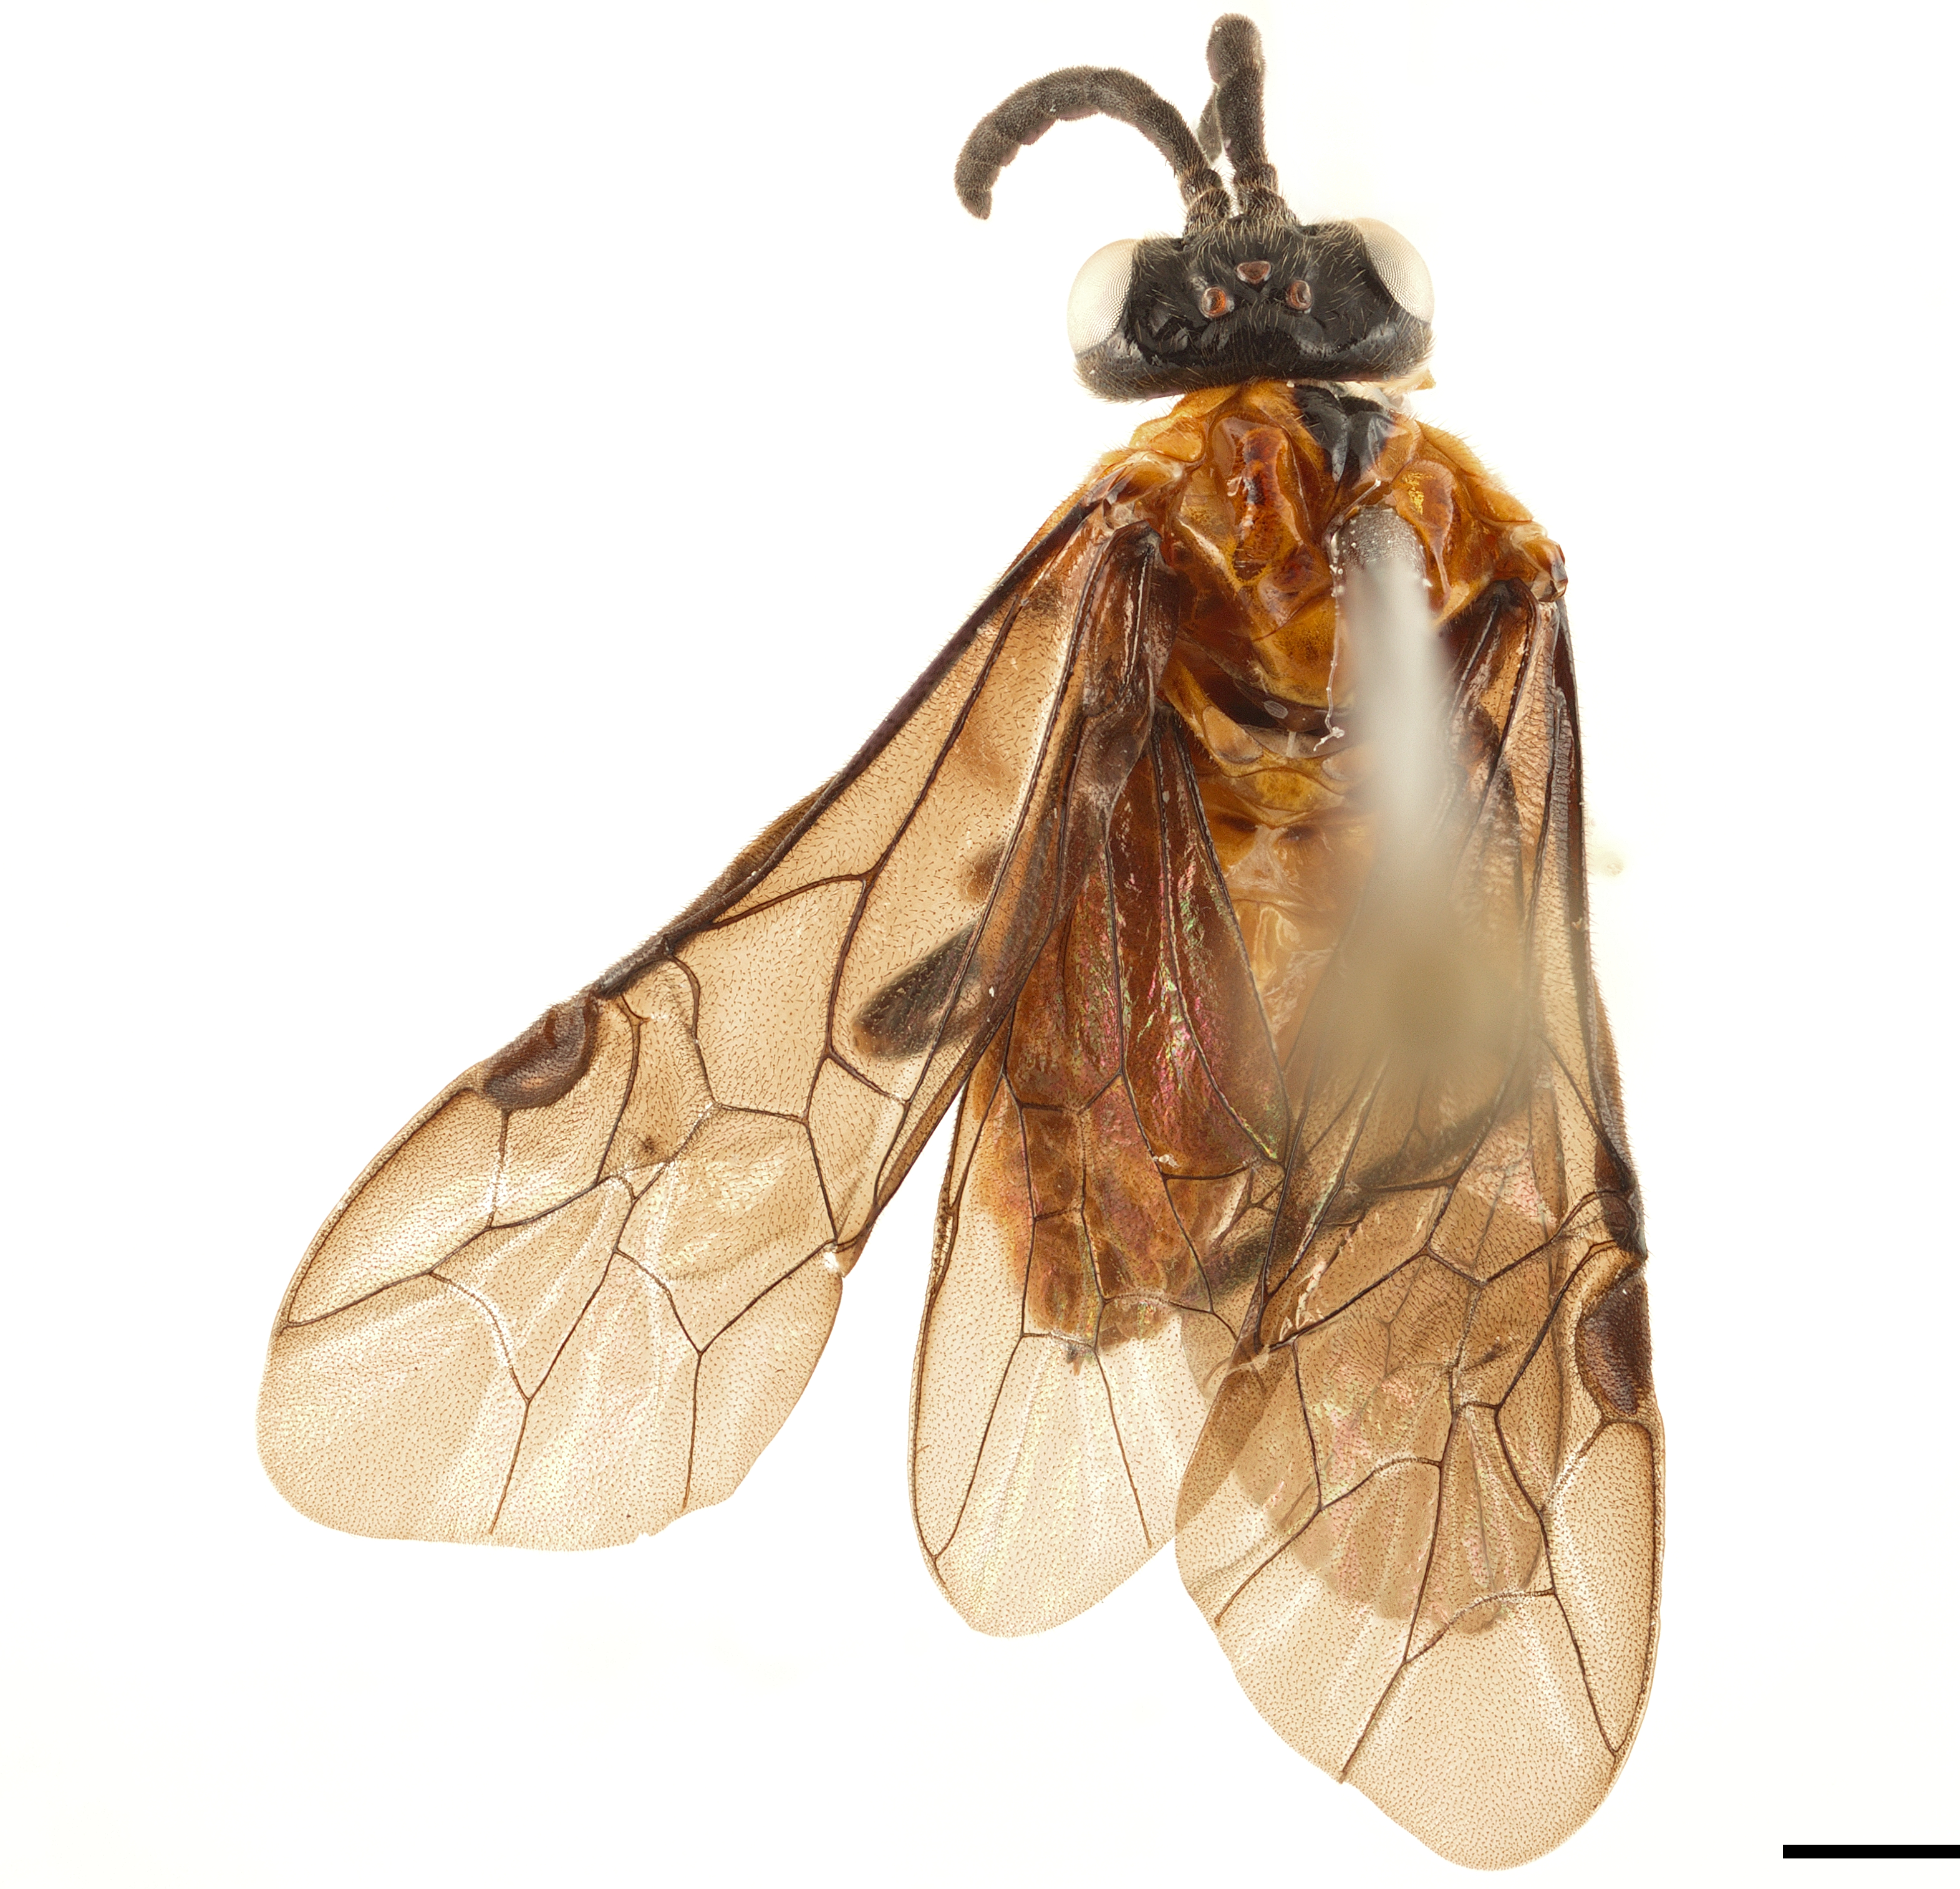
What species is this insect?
Eustromboceros arizonicus
